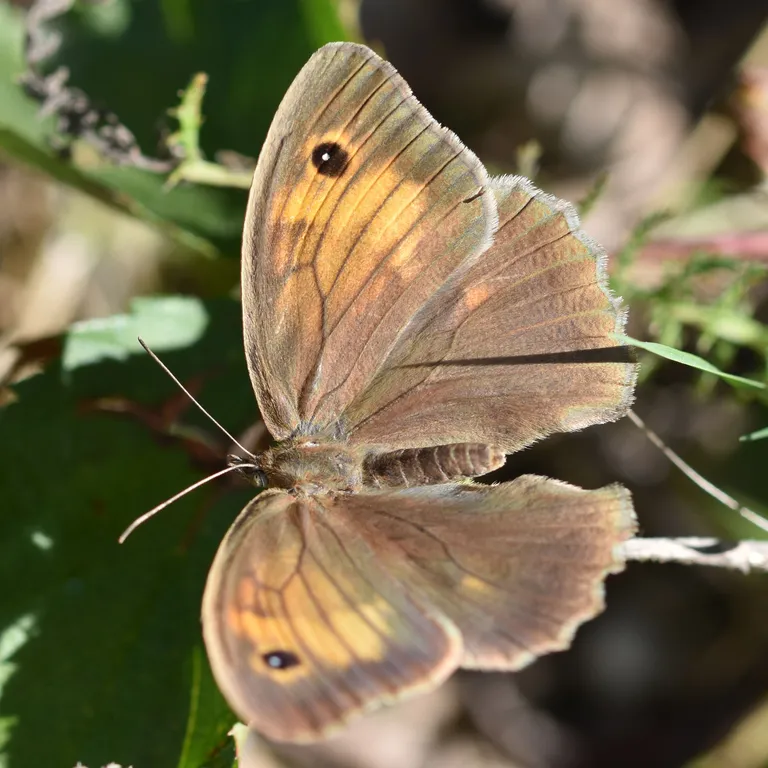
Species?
Maniola jurtina
